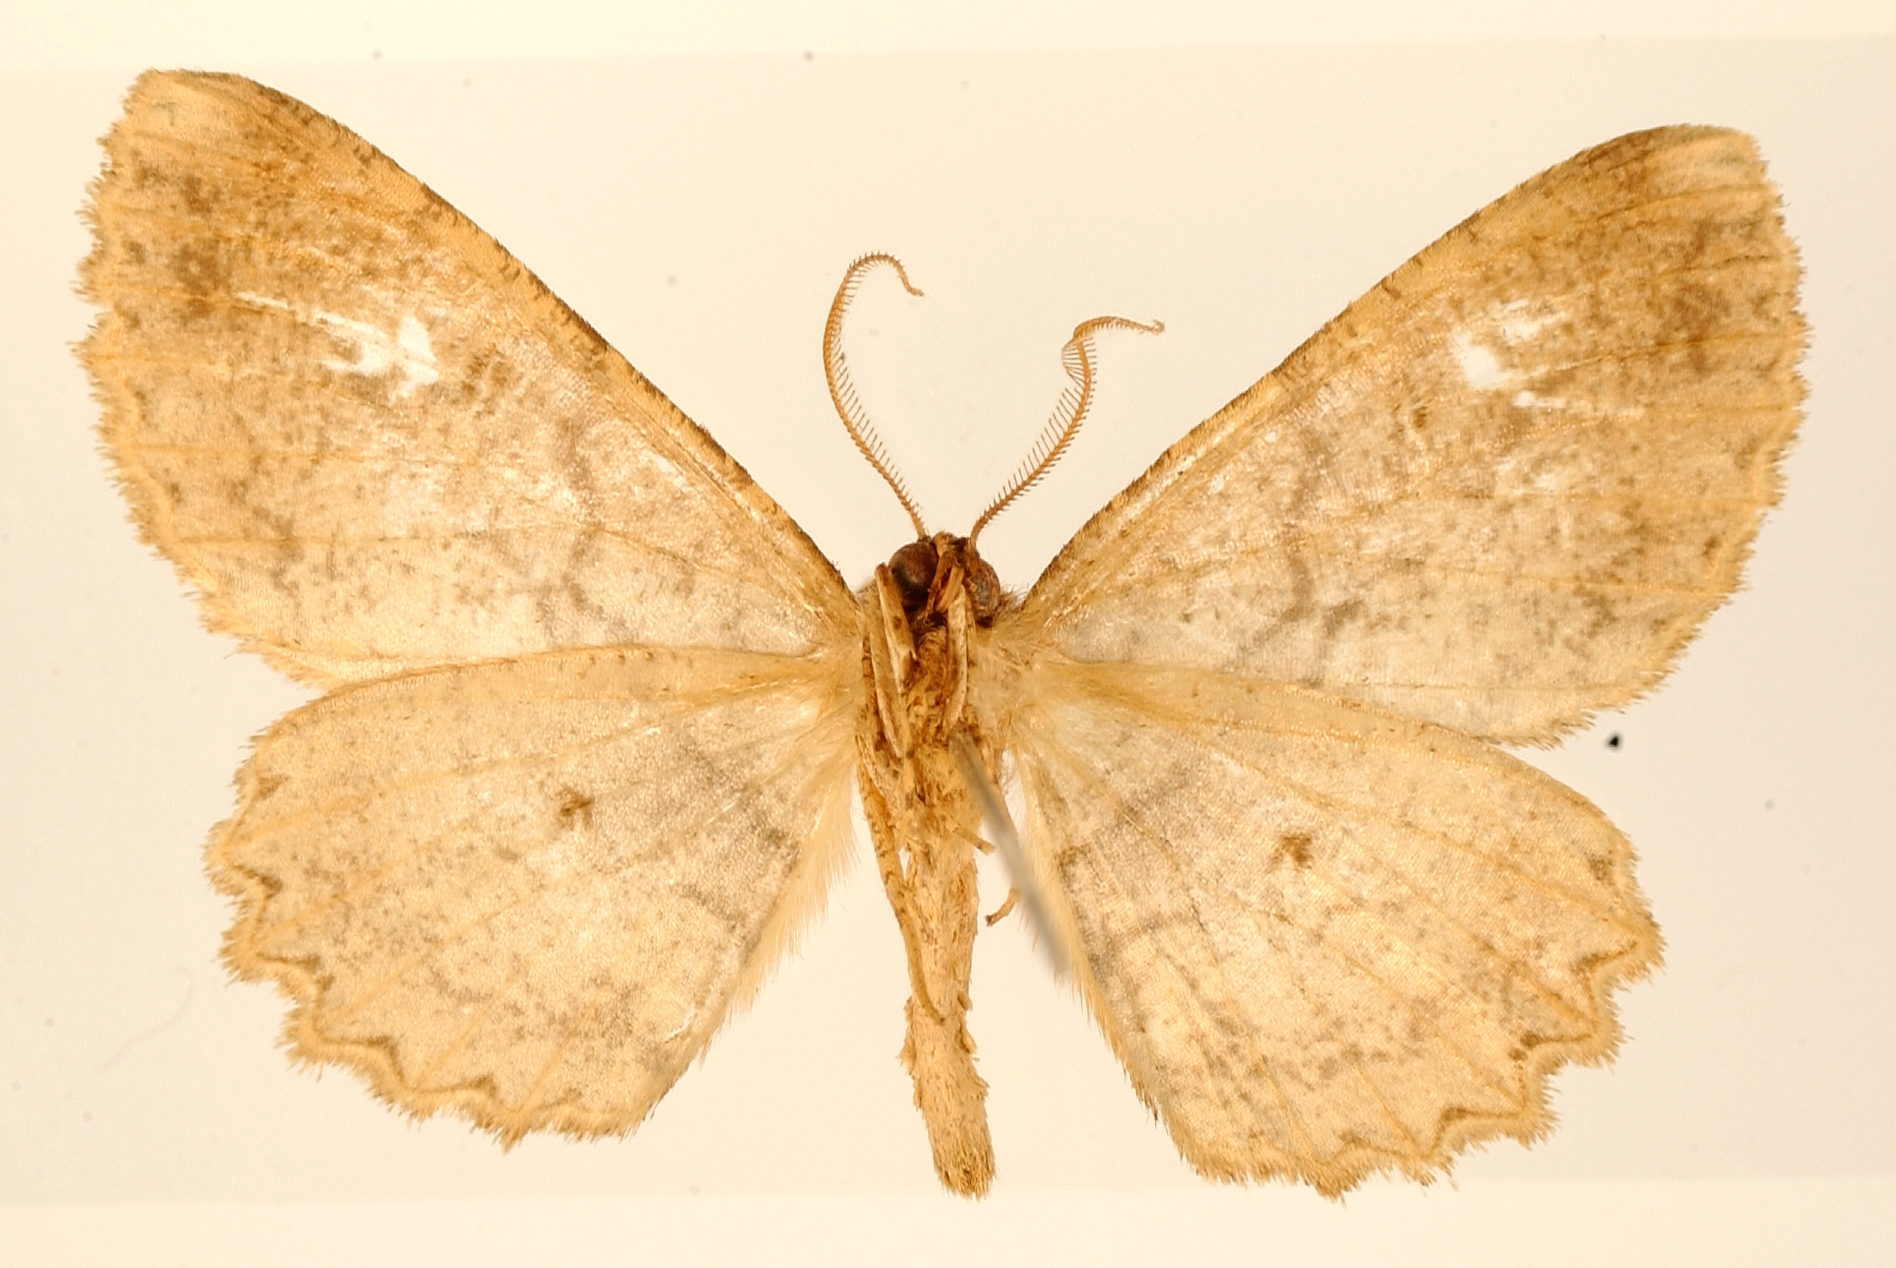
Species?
Boarmia synchroma
